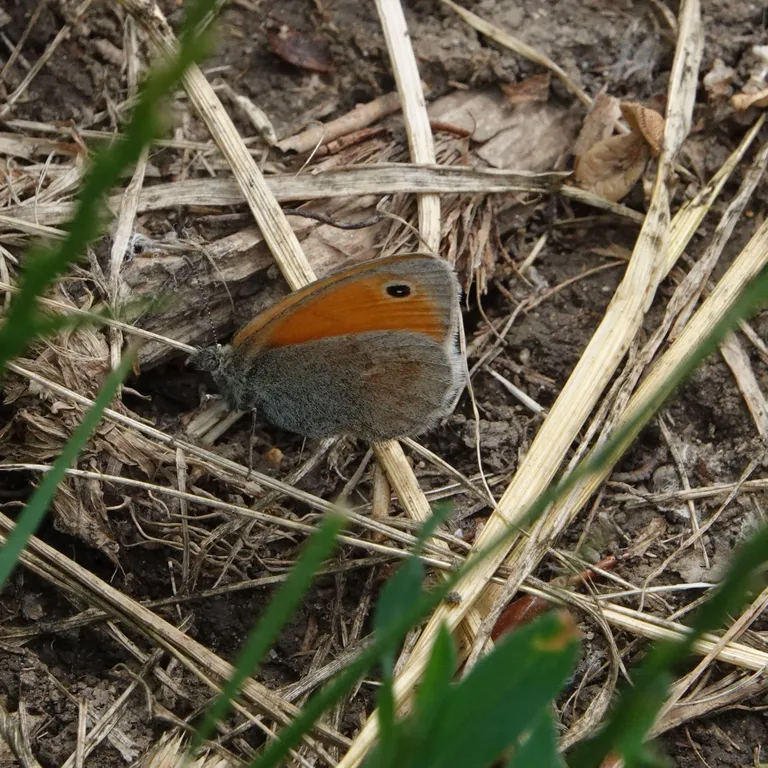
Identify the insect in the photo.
Coenonympha pamphilus
